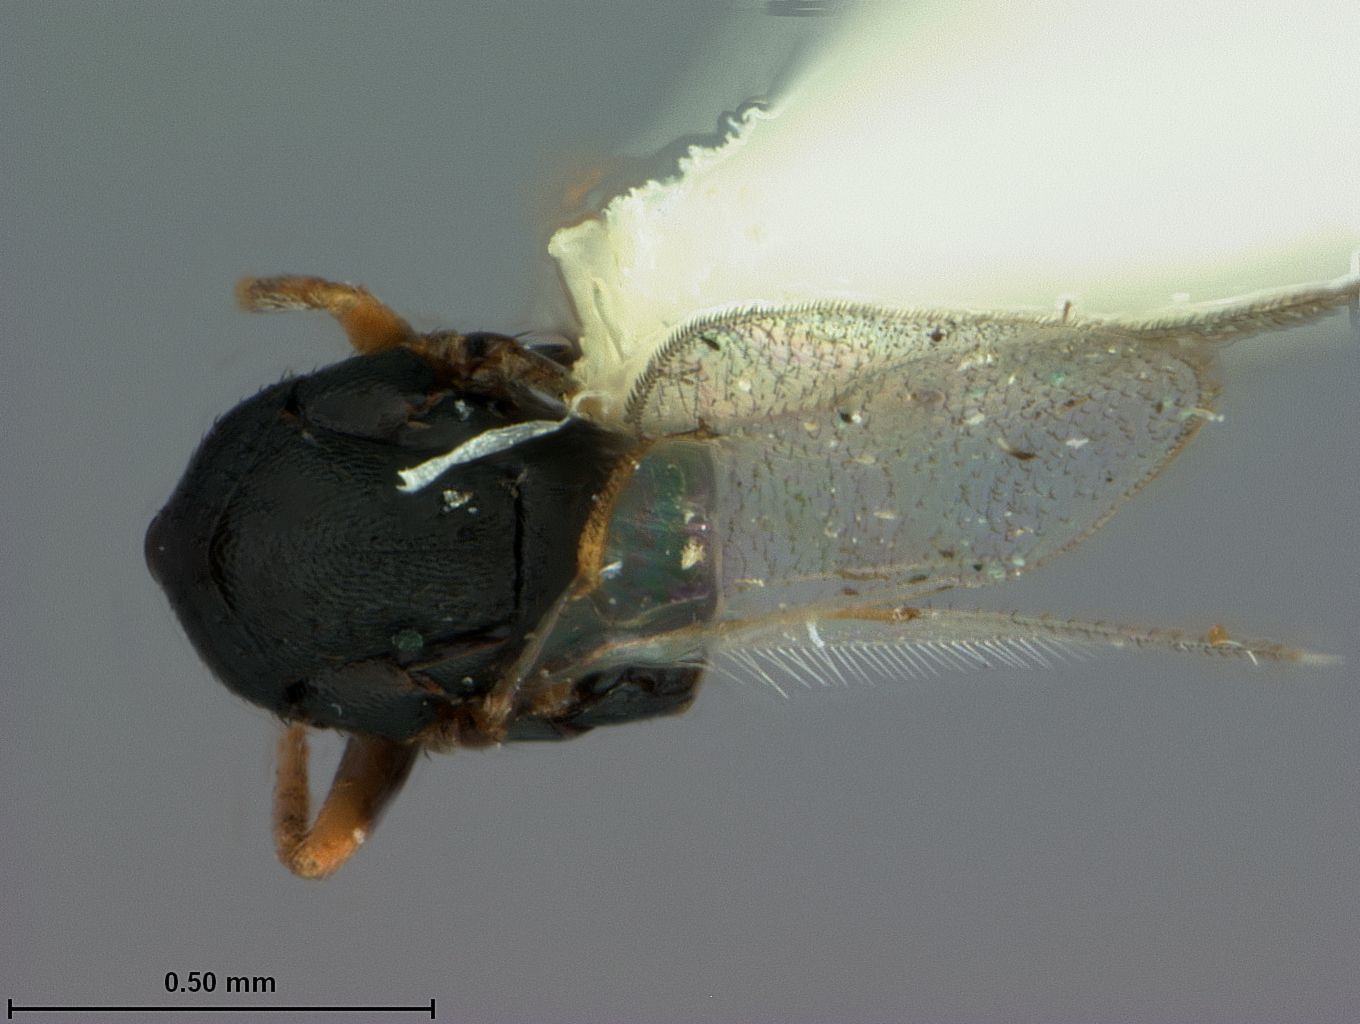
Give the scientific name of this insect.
Aprostocetus granulatus
